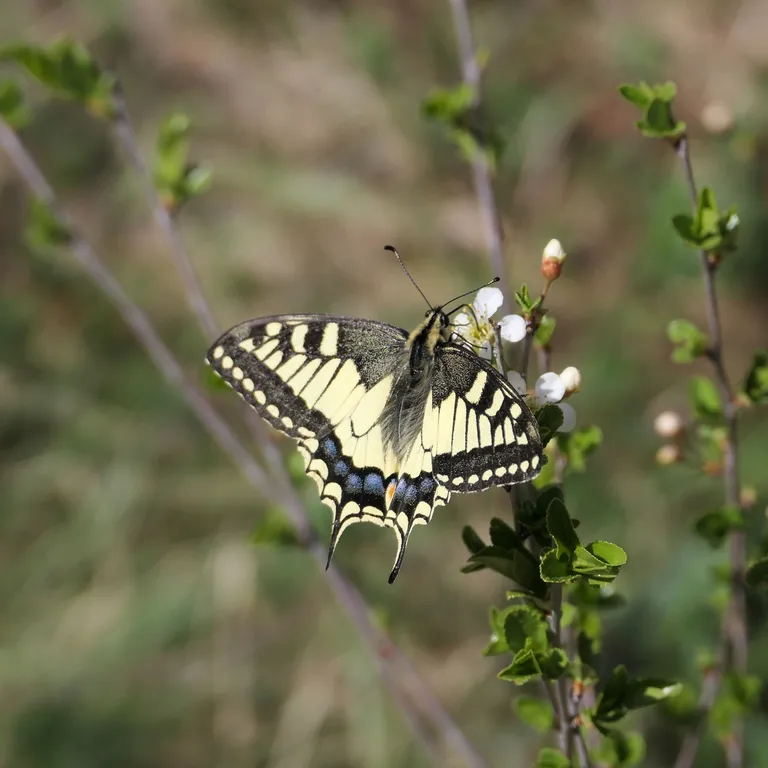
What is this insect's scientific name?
Papilio machaon
